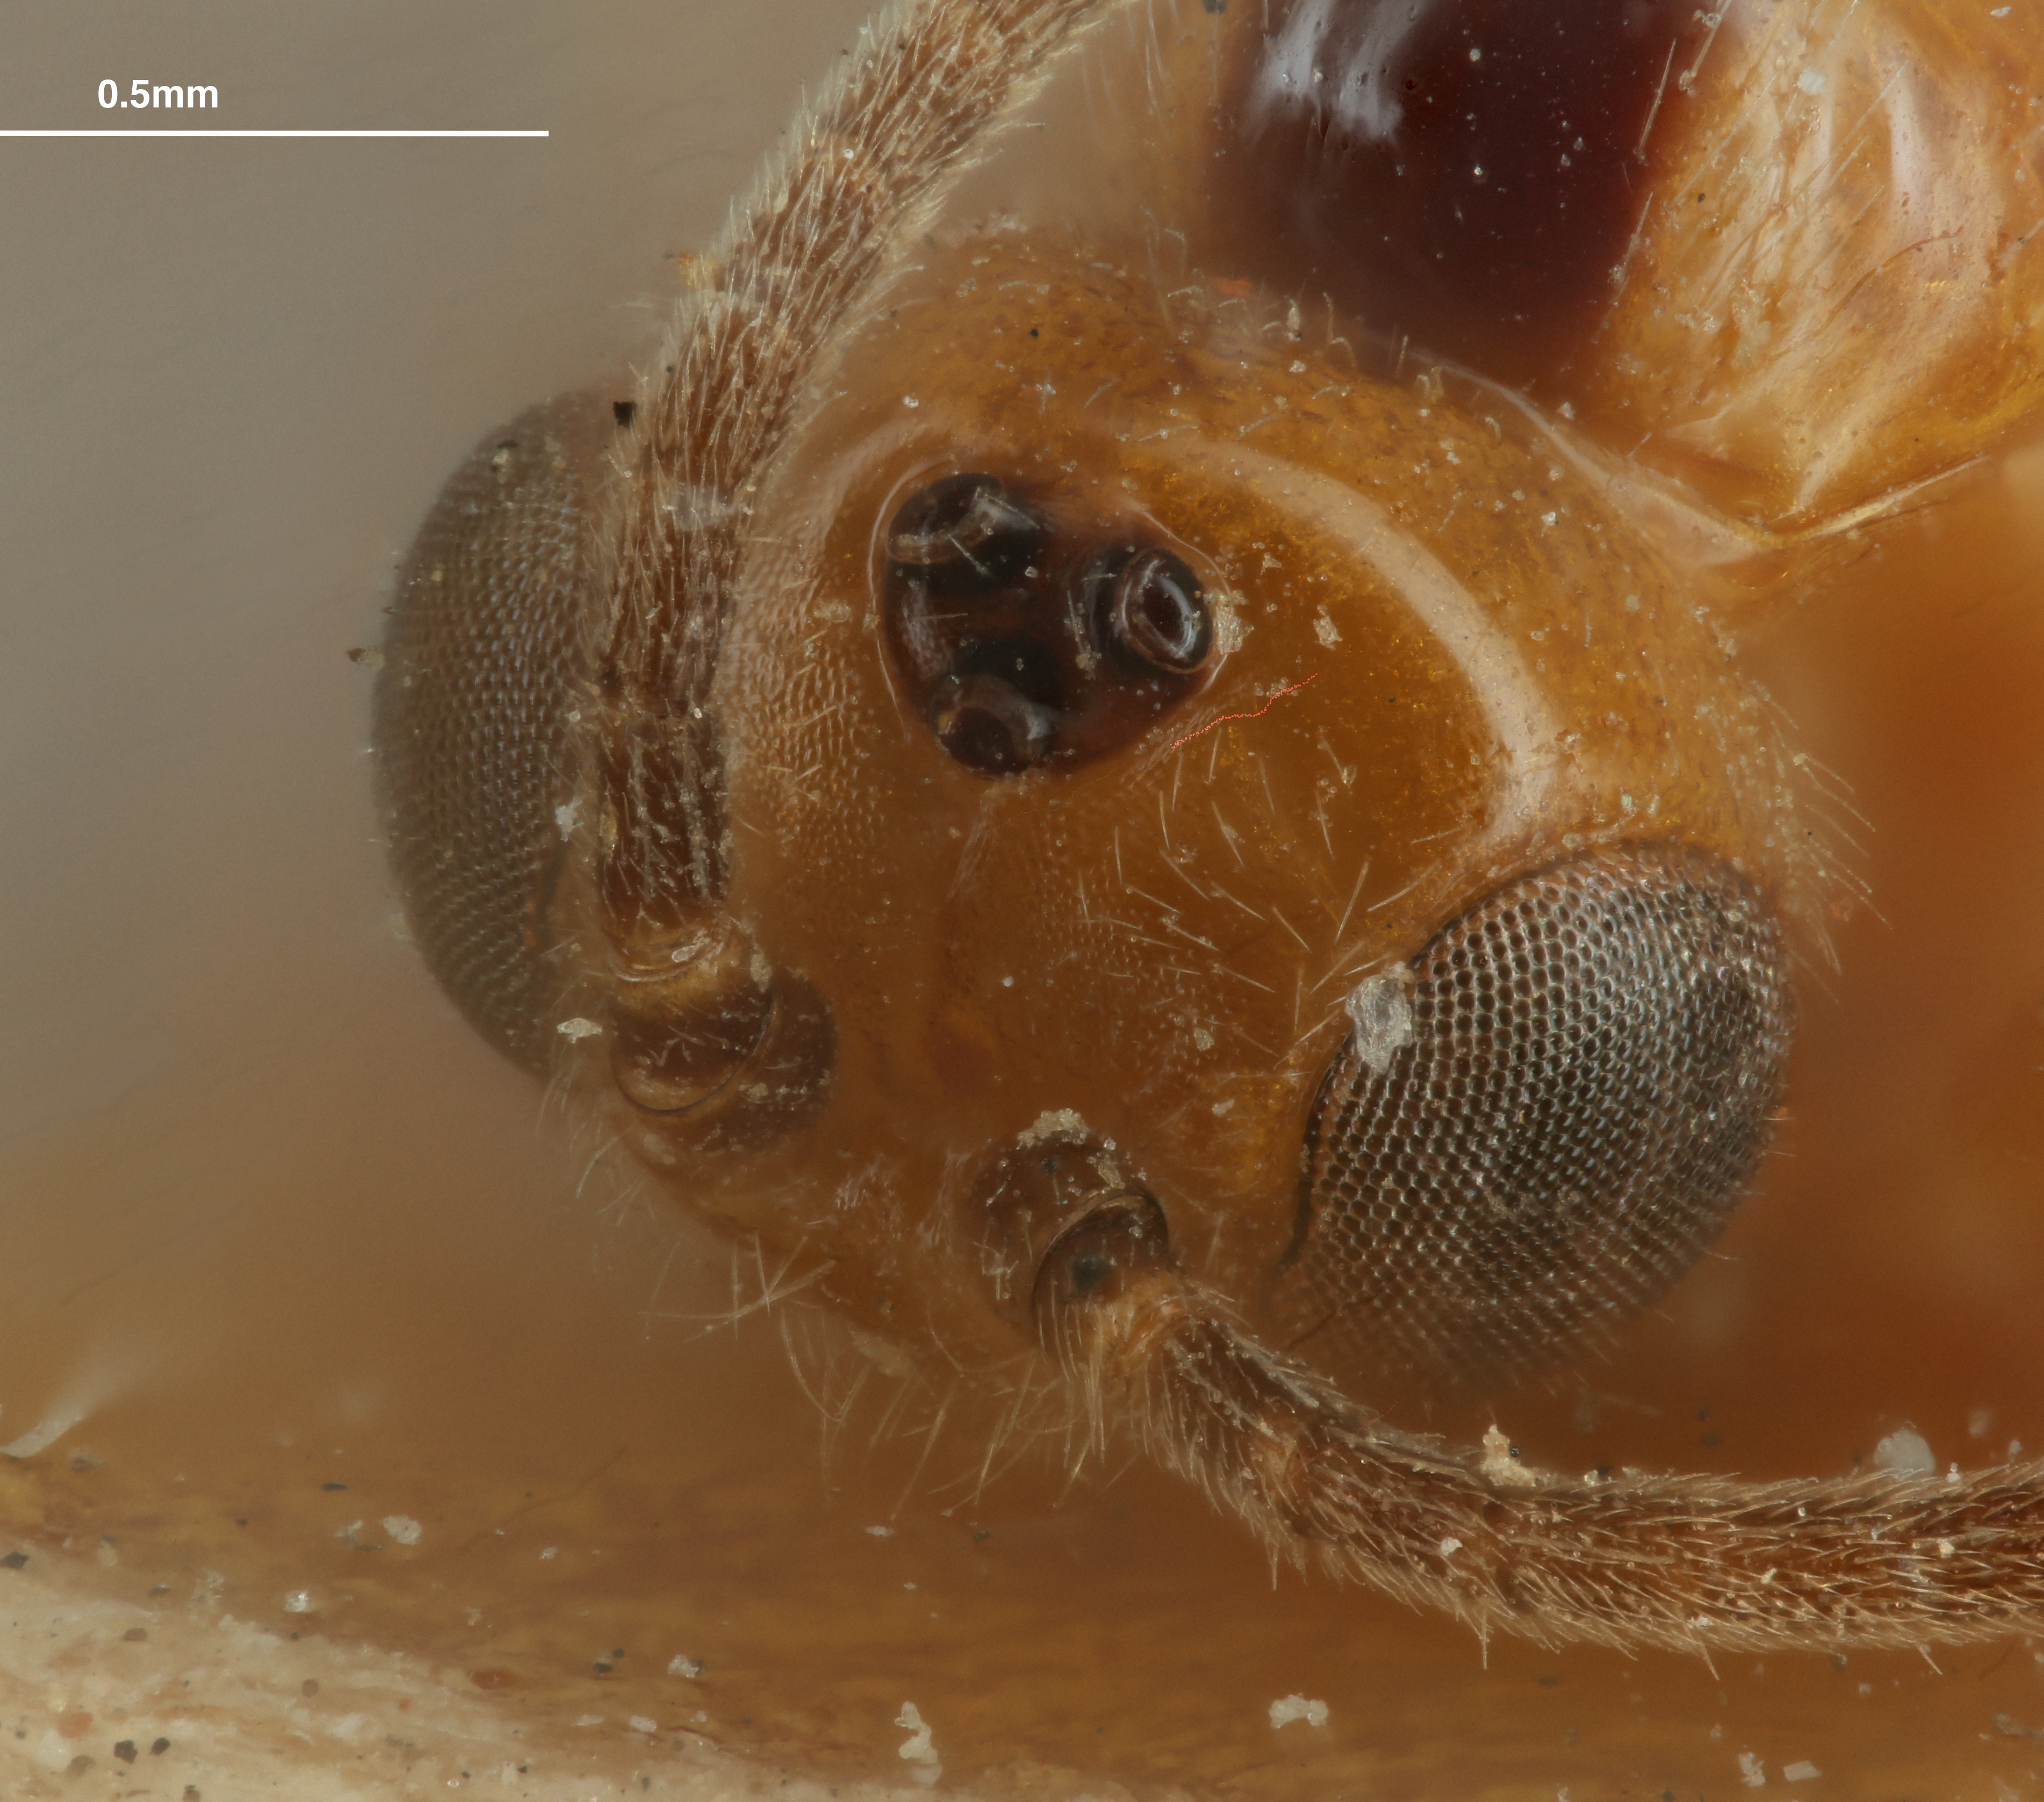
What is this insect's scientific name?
Bracon lixi
